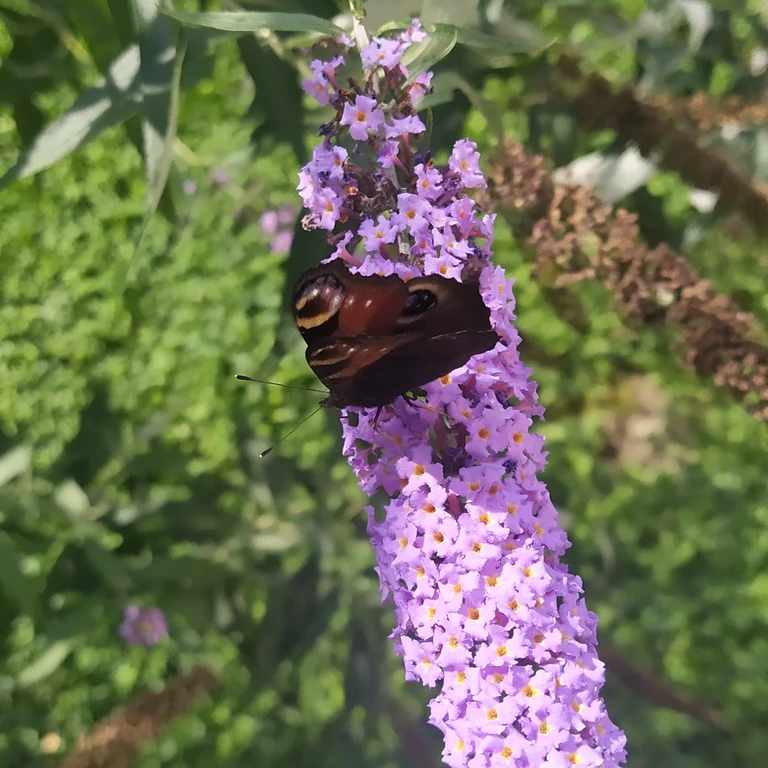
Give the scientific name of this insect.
Aglais io
